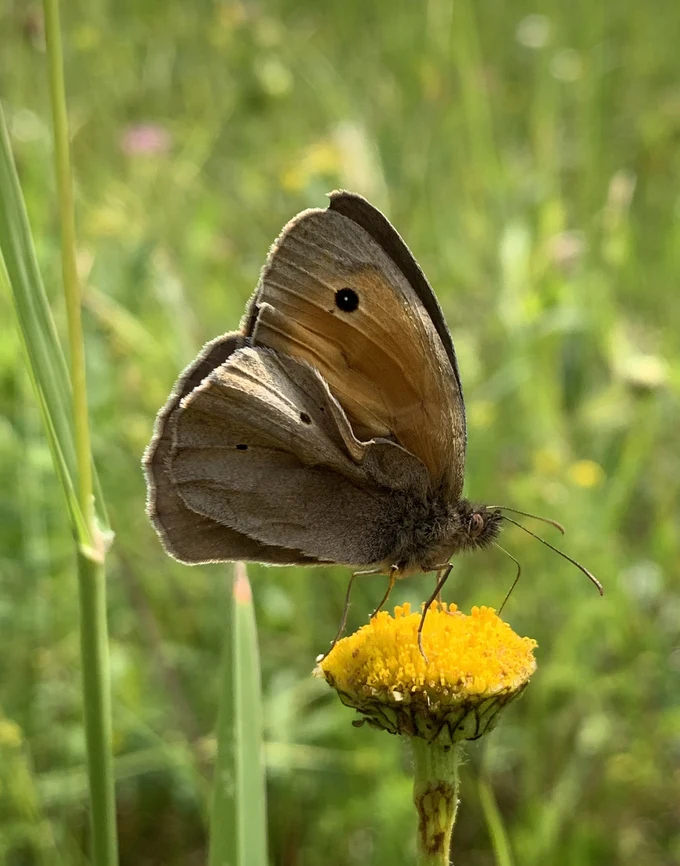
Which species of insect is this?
Maniola jurtina
